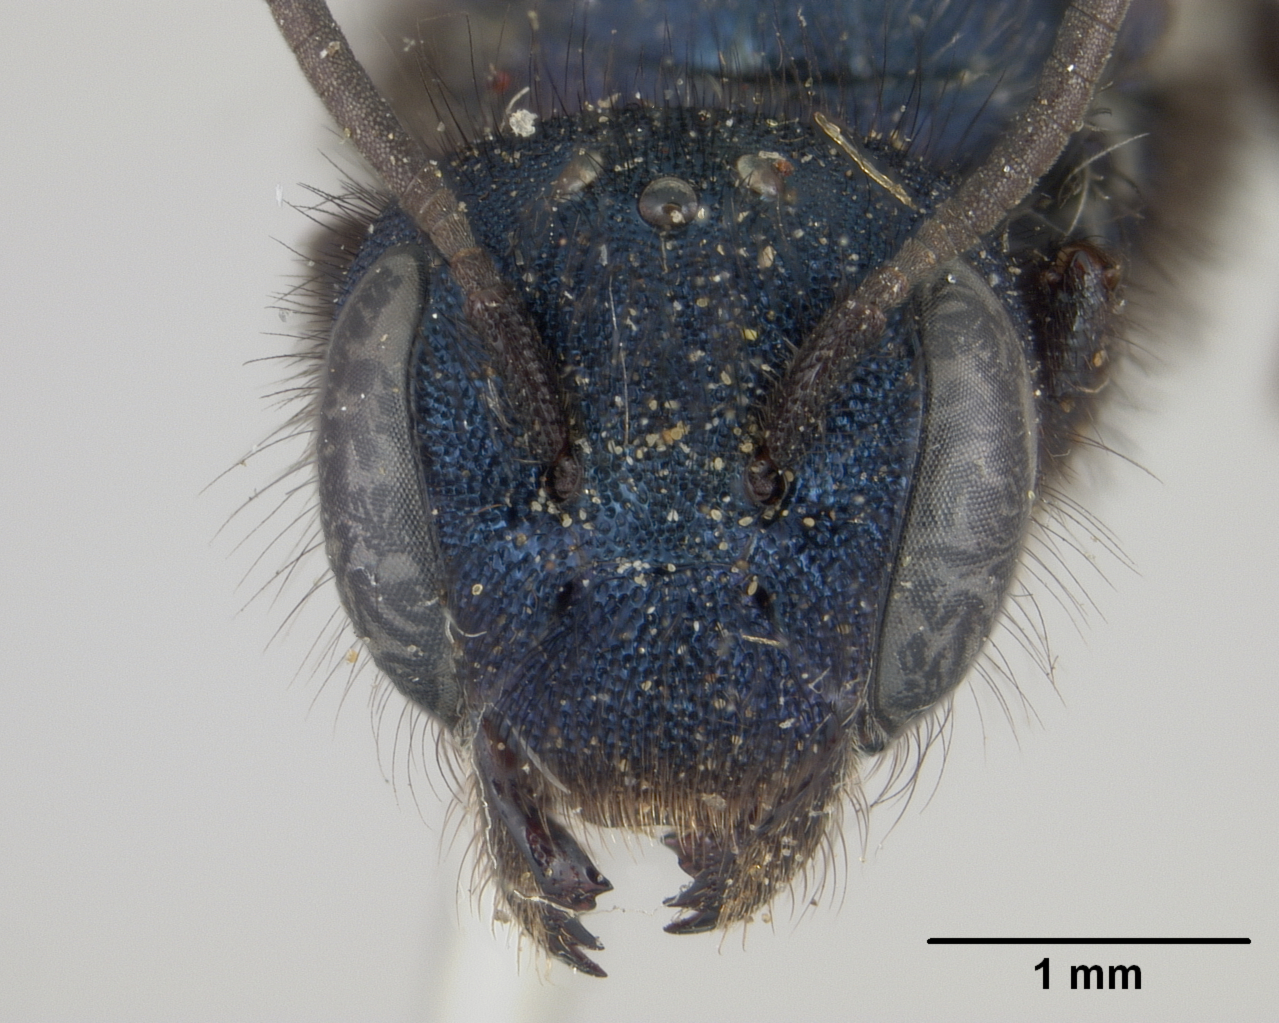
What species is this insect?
Osmia cyanosoma
